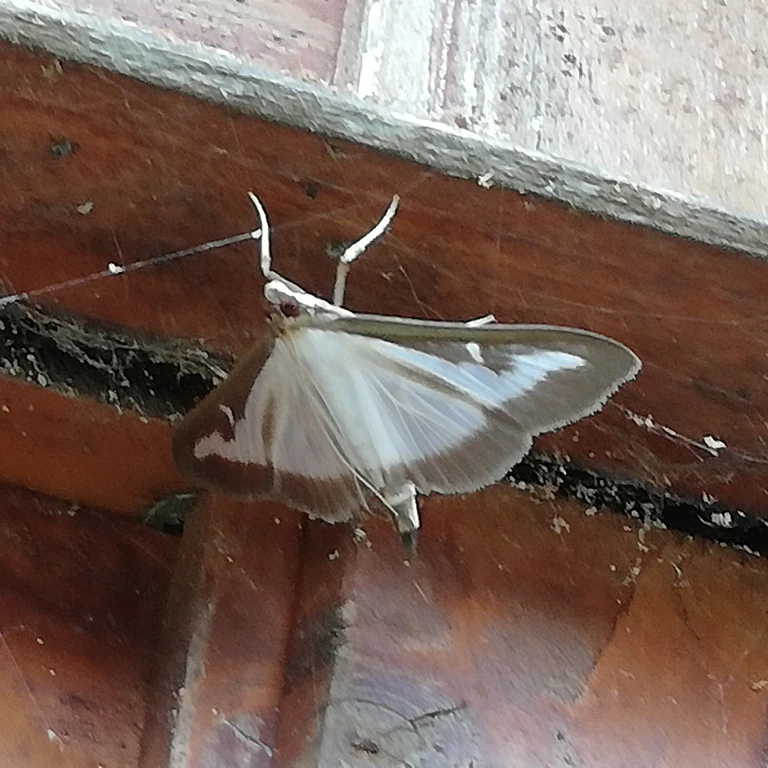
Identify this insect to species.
Cydalima perspectalis
